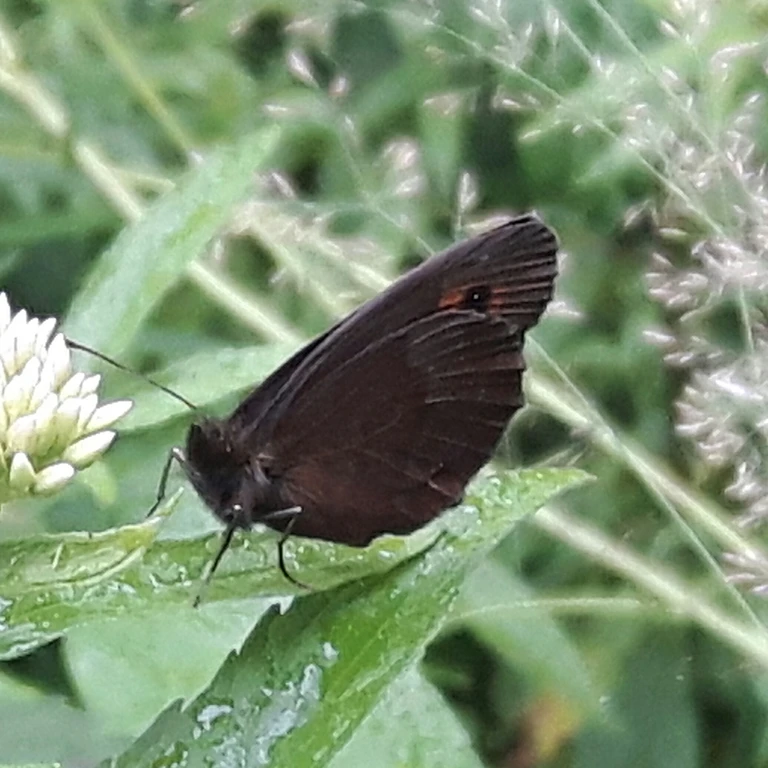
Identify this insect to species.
Erebia aethiops
